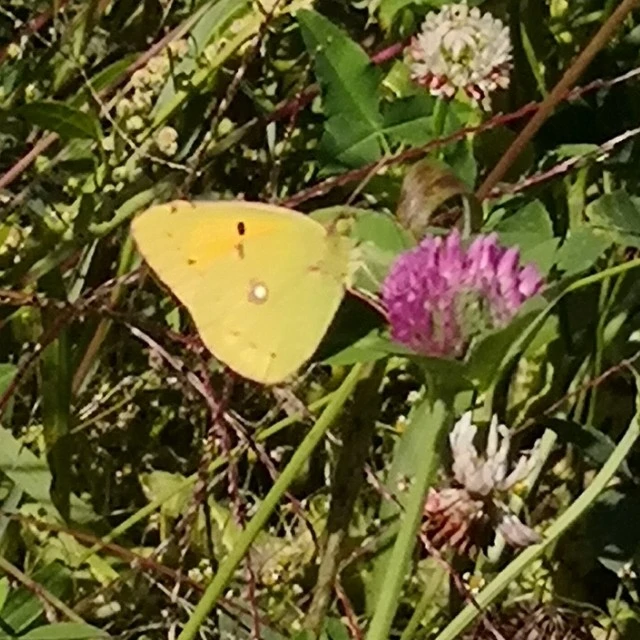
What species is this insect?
Colias croceus
